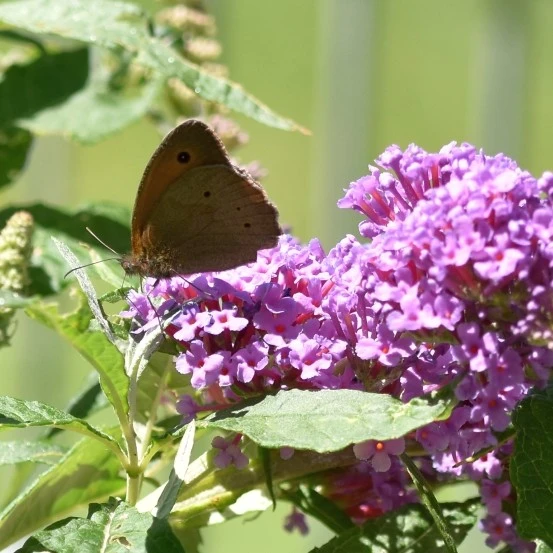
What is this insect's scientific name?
Maniola jurtina
